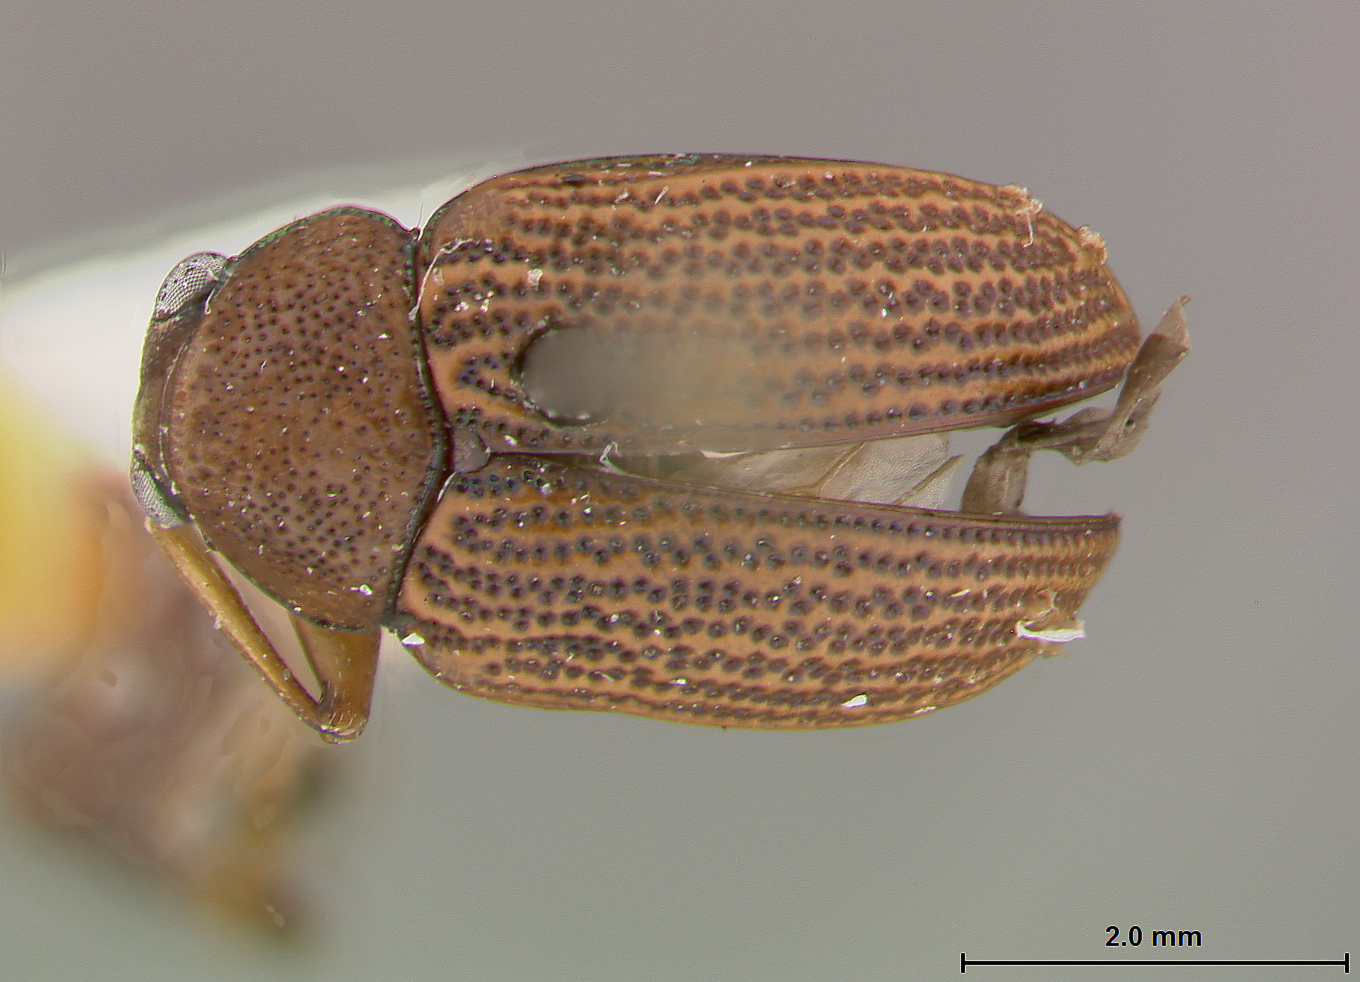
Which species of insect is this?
Colaspis exigua
